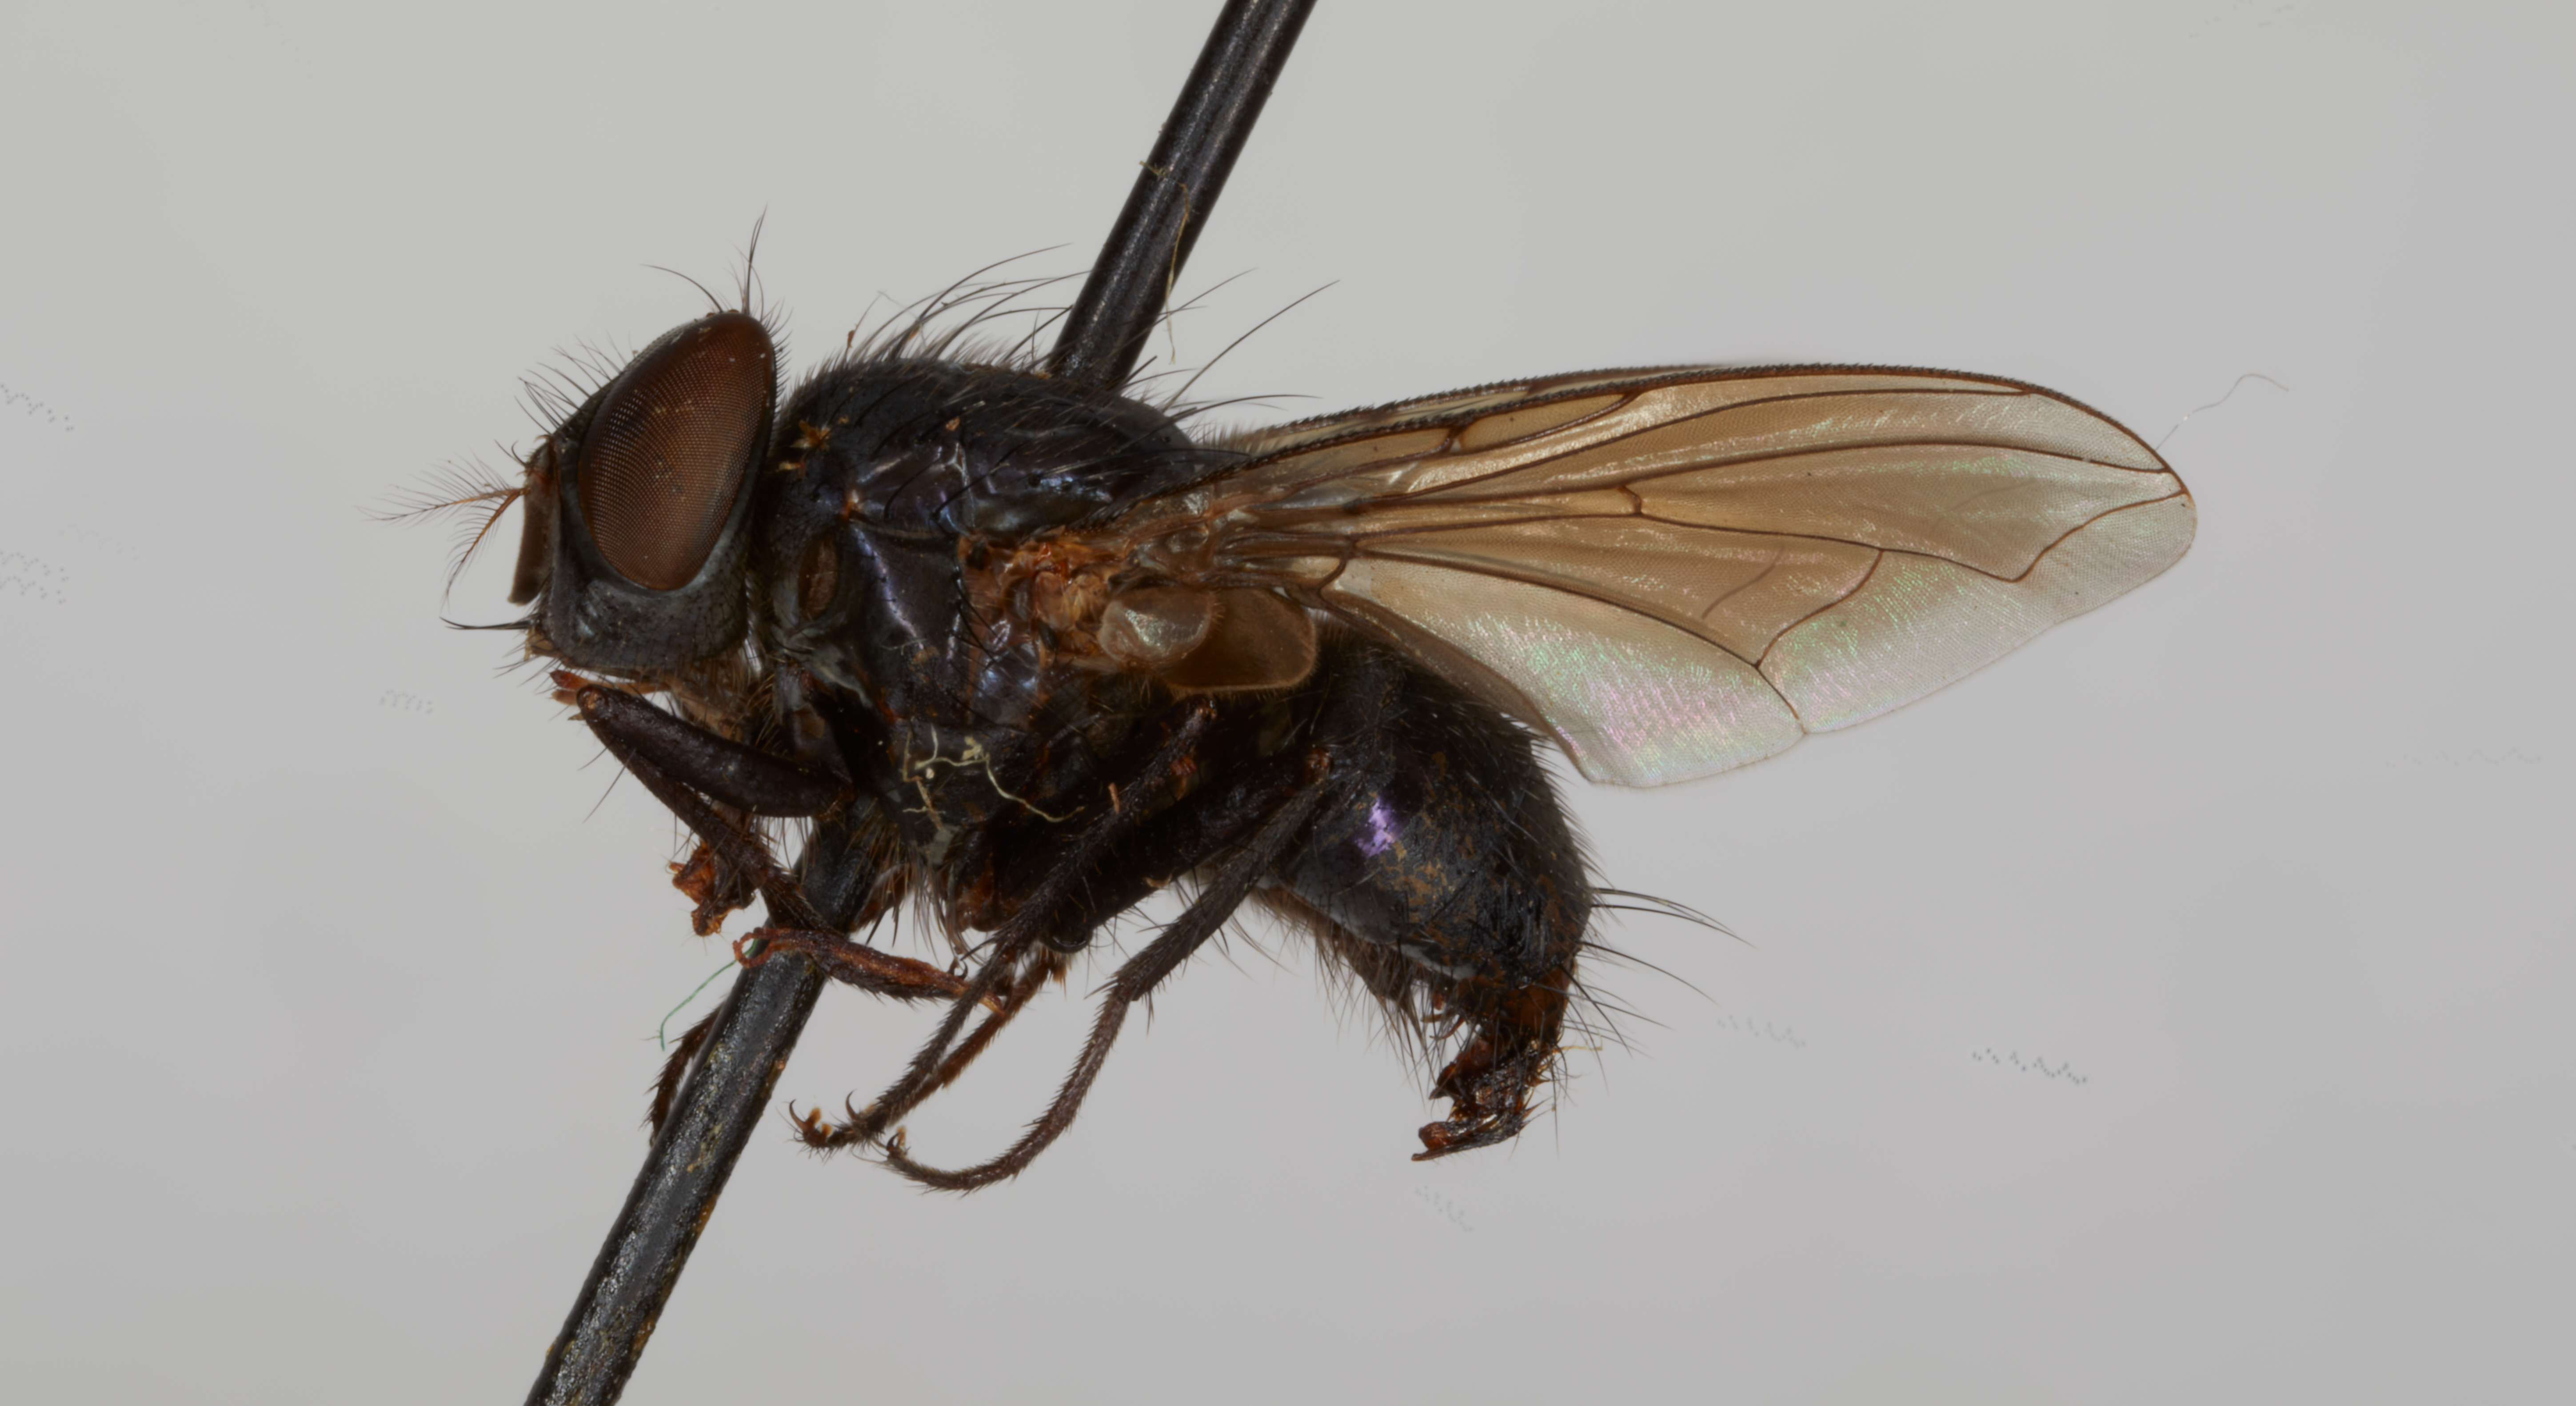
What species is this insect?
Lucilia synderi
